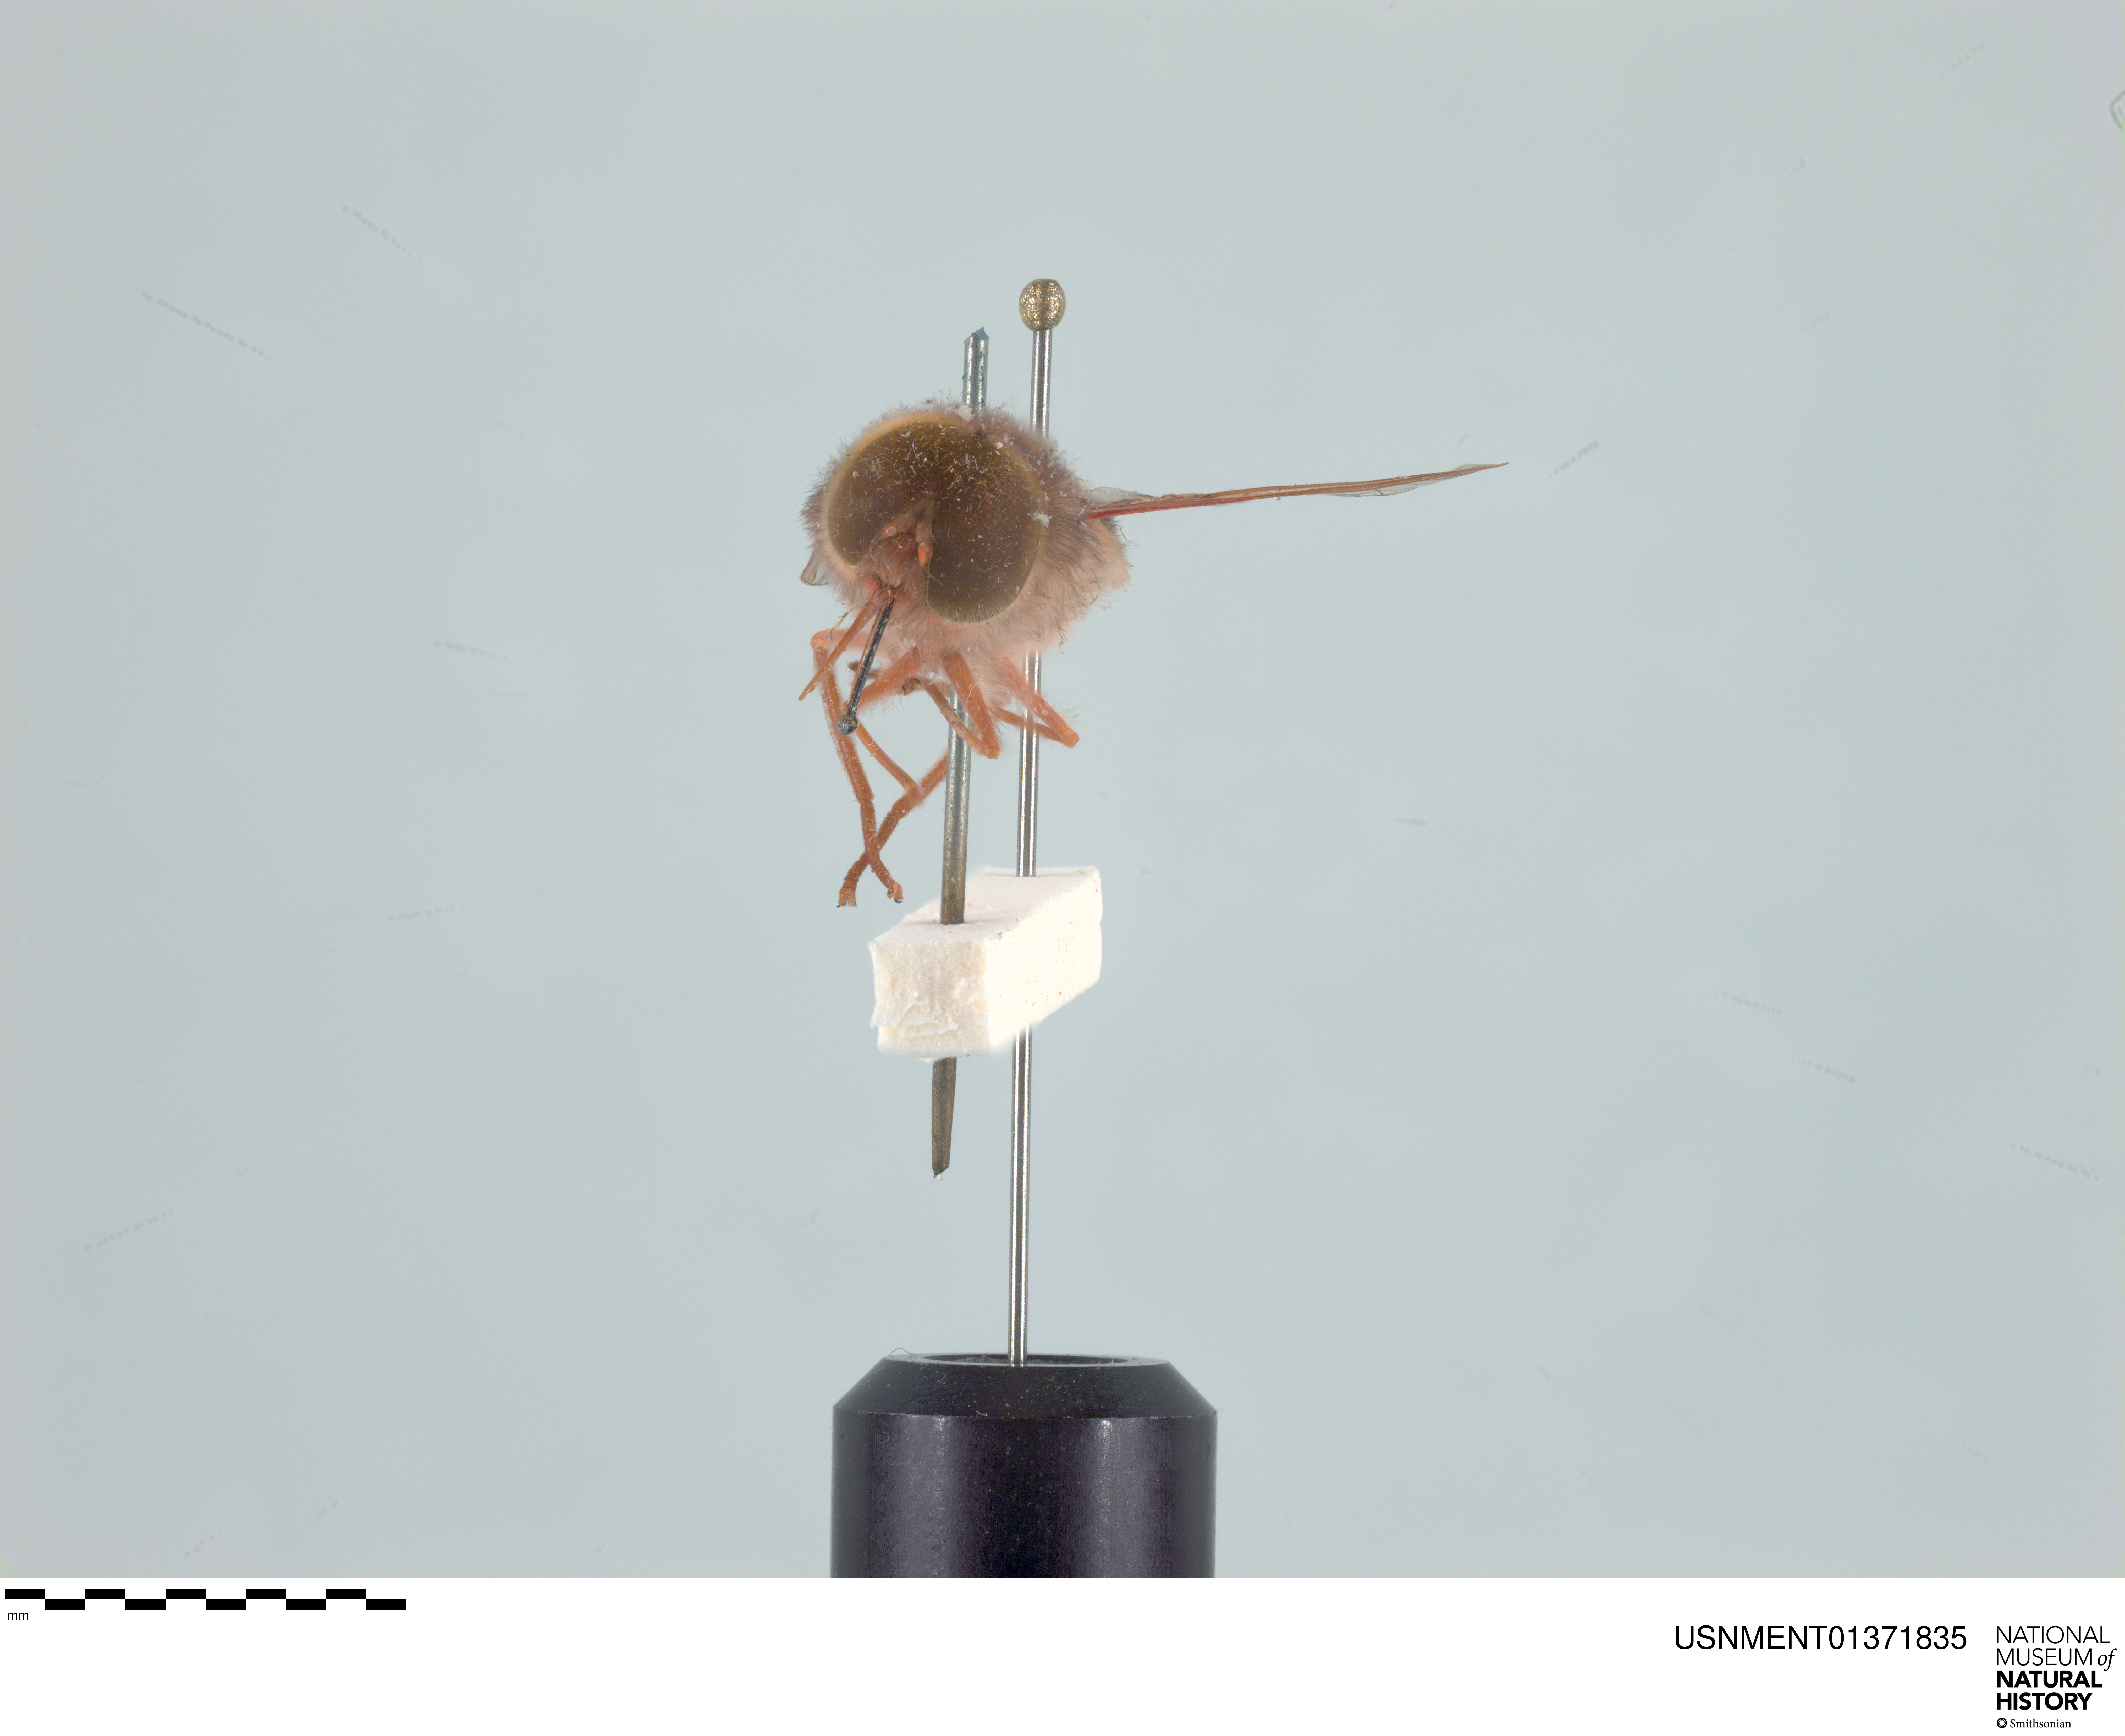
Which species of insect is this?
Trichophthalma rosea
